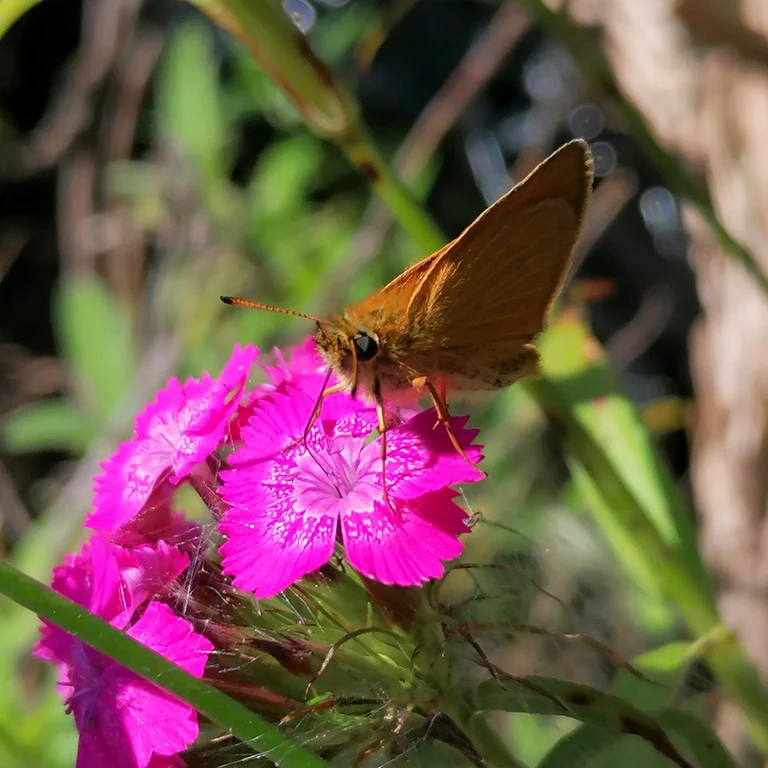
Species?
Thymelicus lineola
